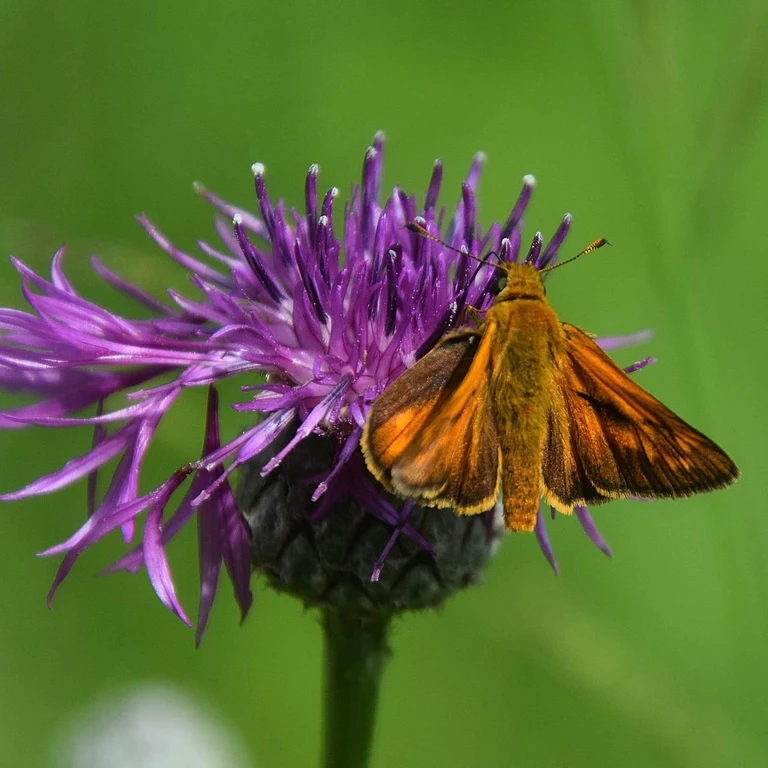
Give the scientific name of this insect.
Ochlodes sylvanus (also Ochlodes venata)
